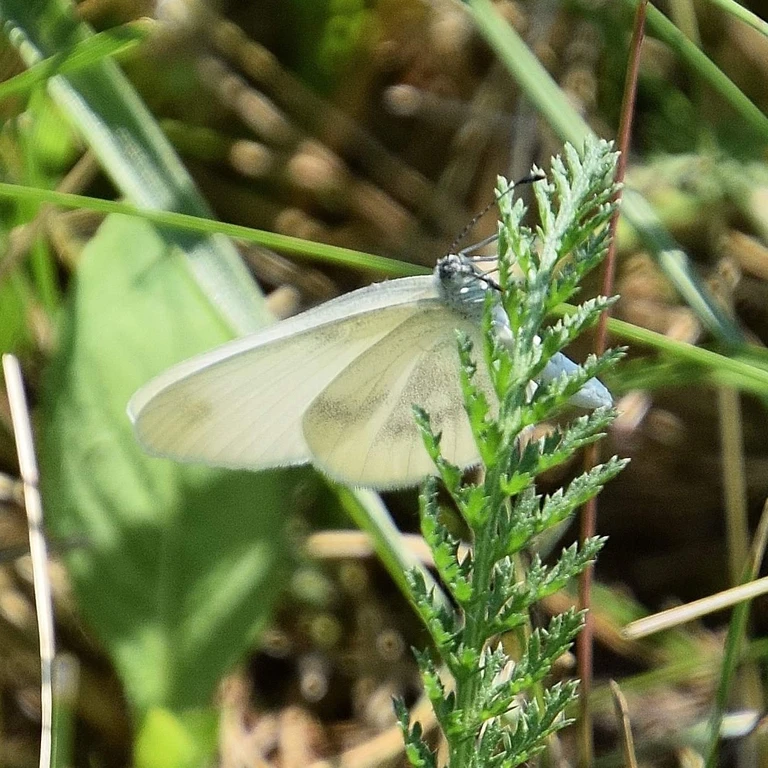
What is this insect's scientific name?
Leptidea sinapis/juvernica
